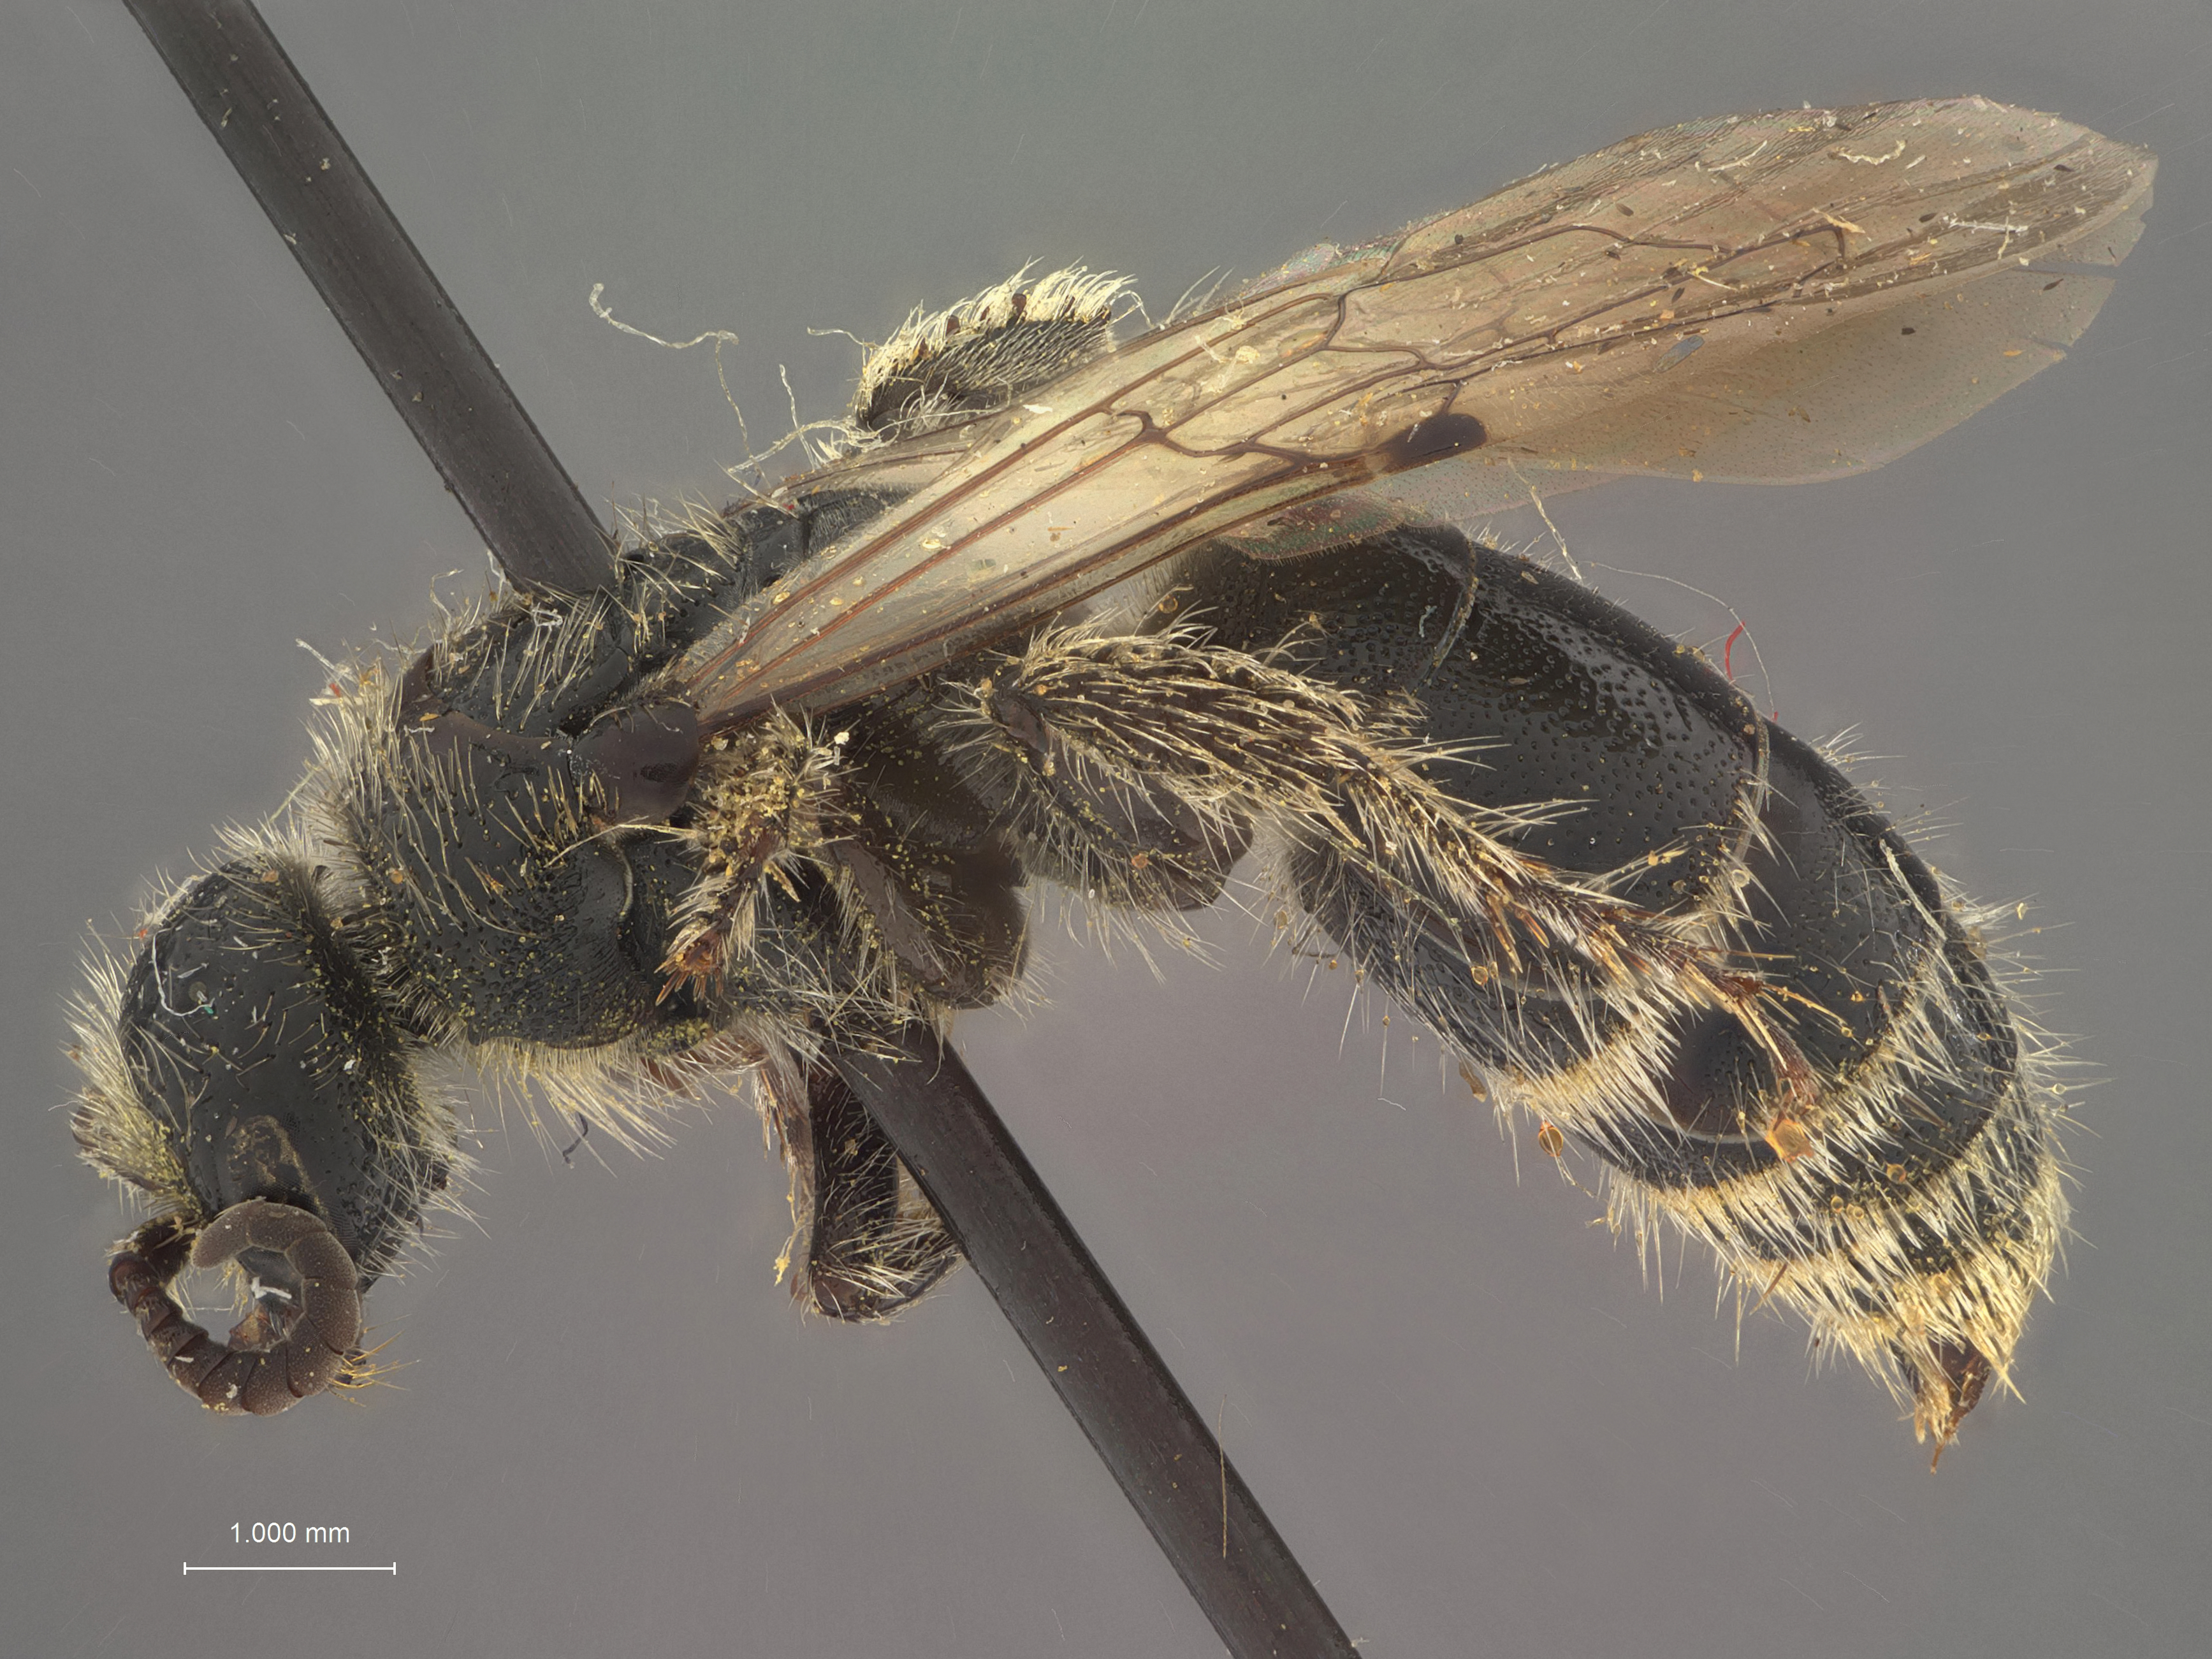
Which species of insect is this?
Partiphia dreisbachi
